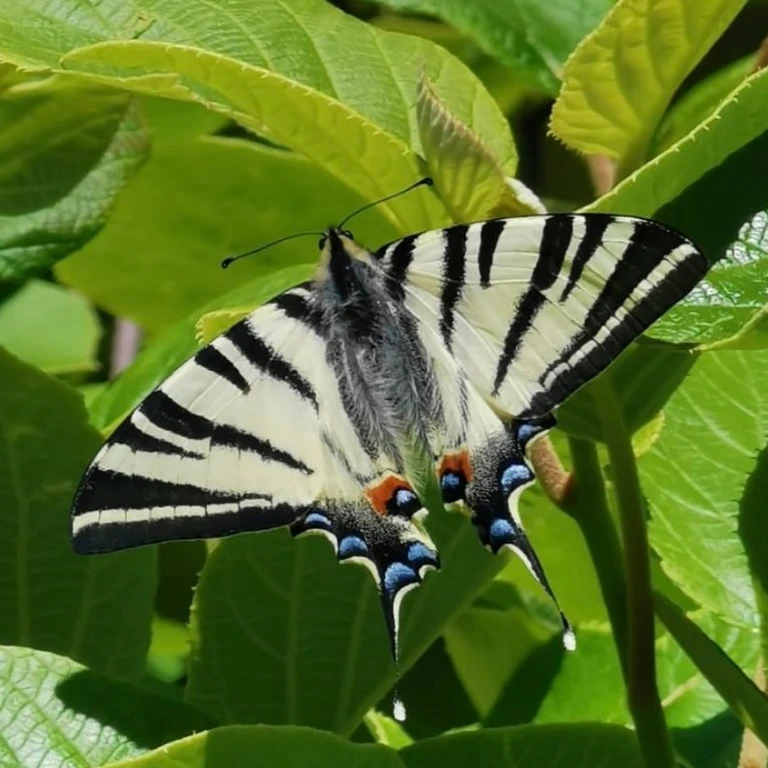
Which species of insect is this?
Iphiclides podalirius
